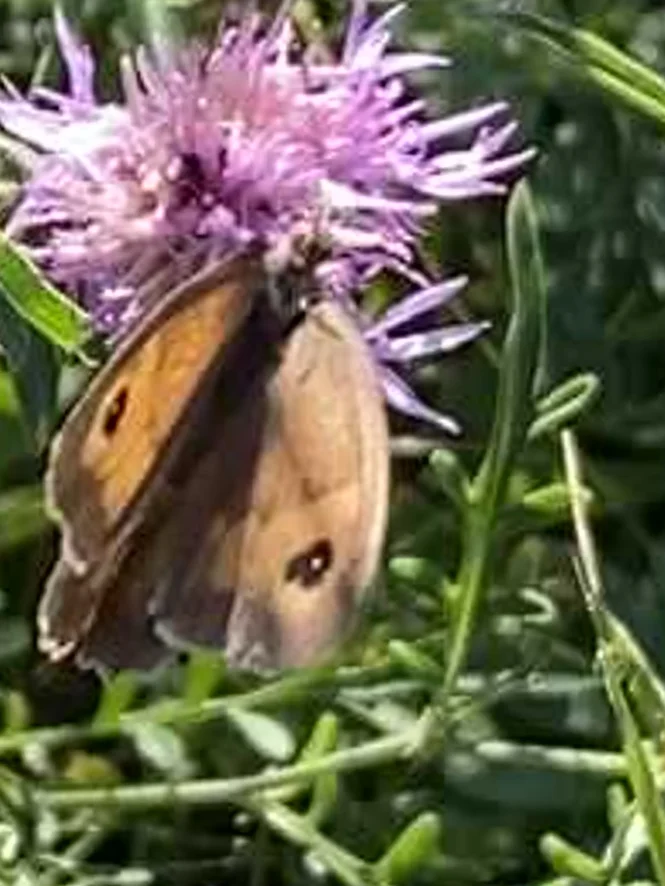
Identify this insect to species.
Maniola jurtina
